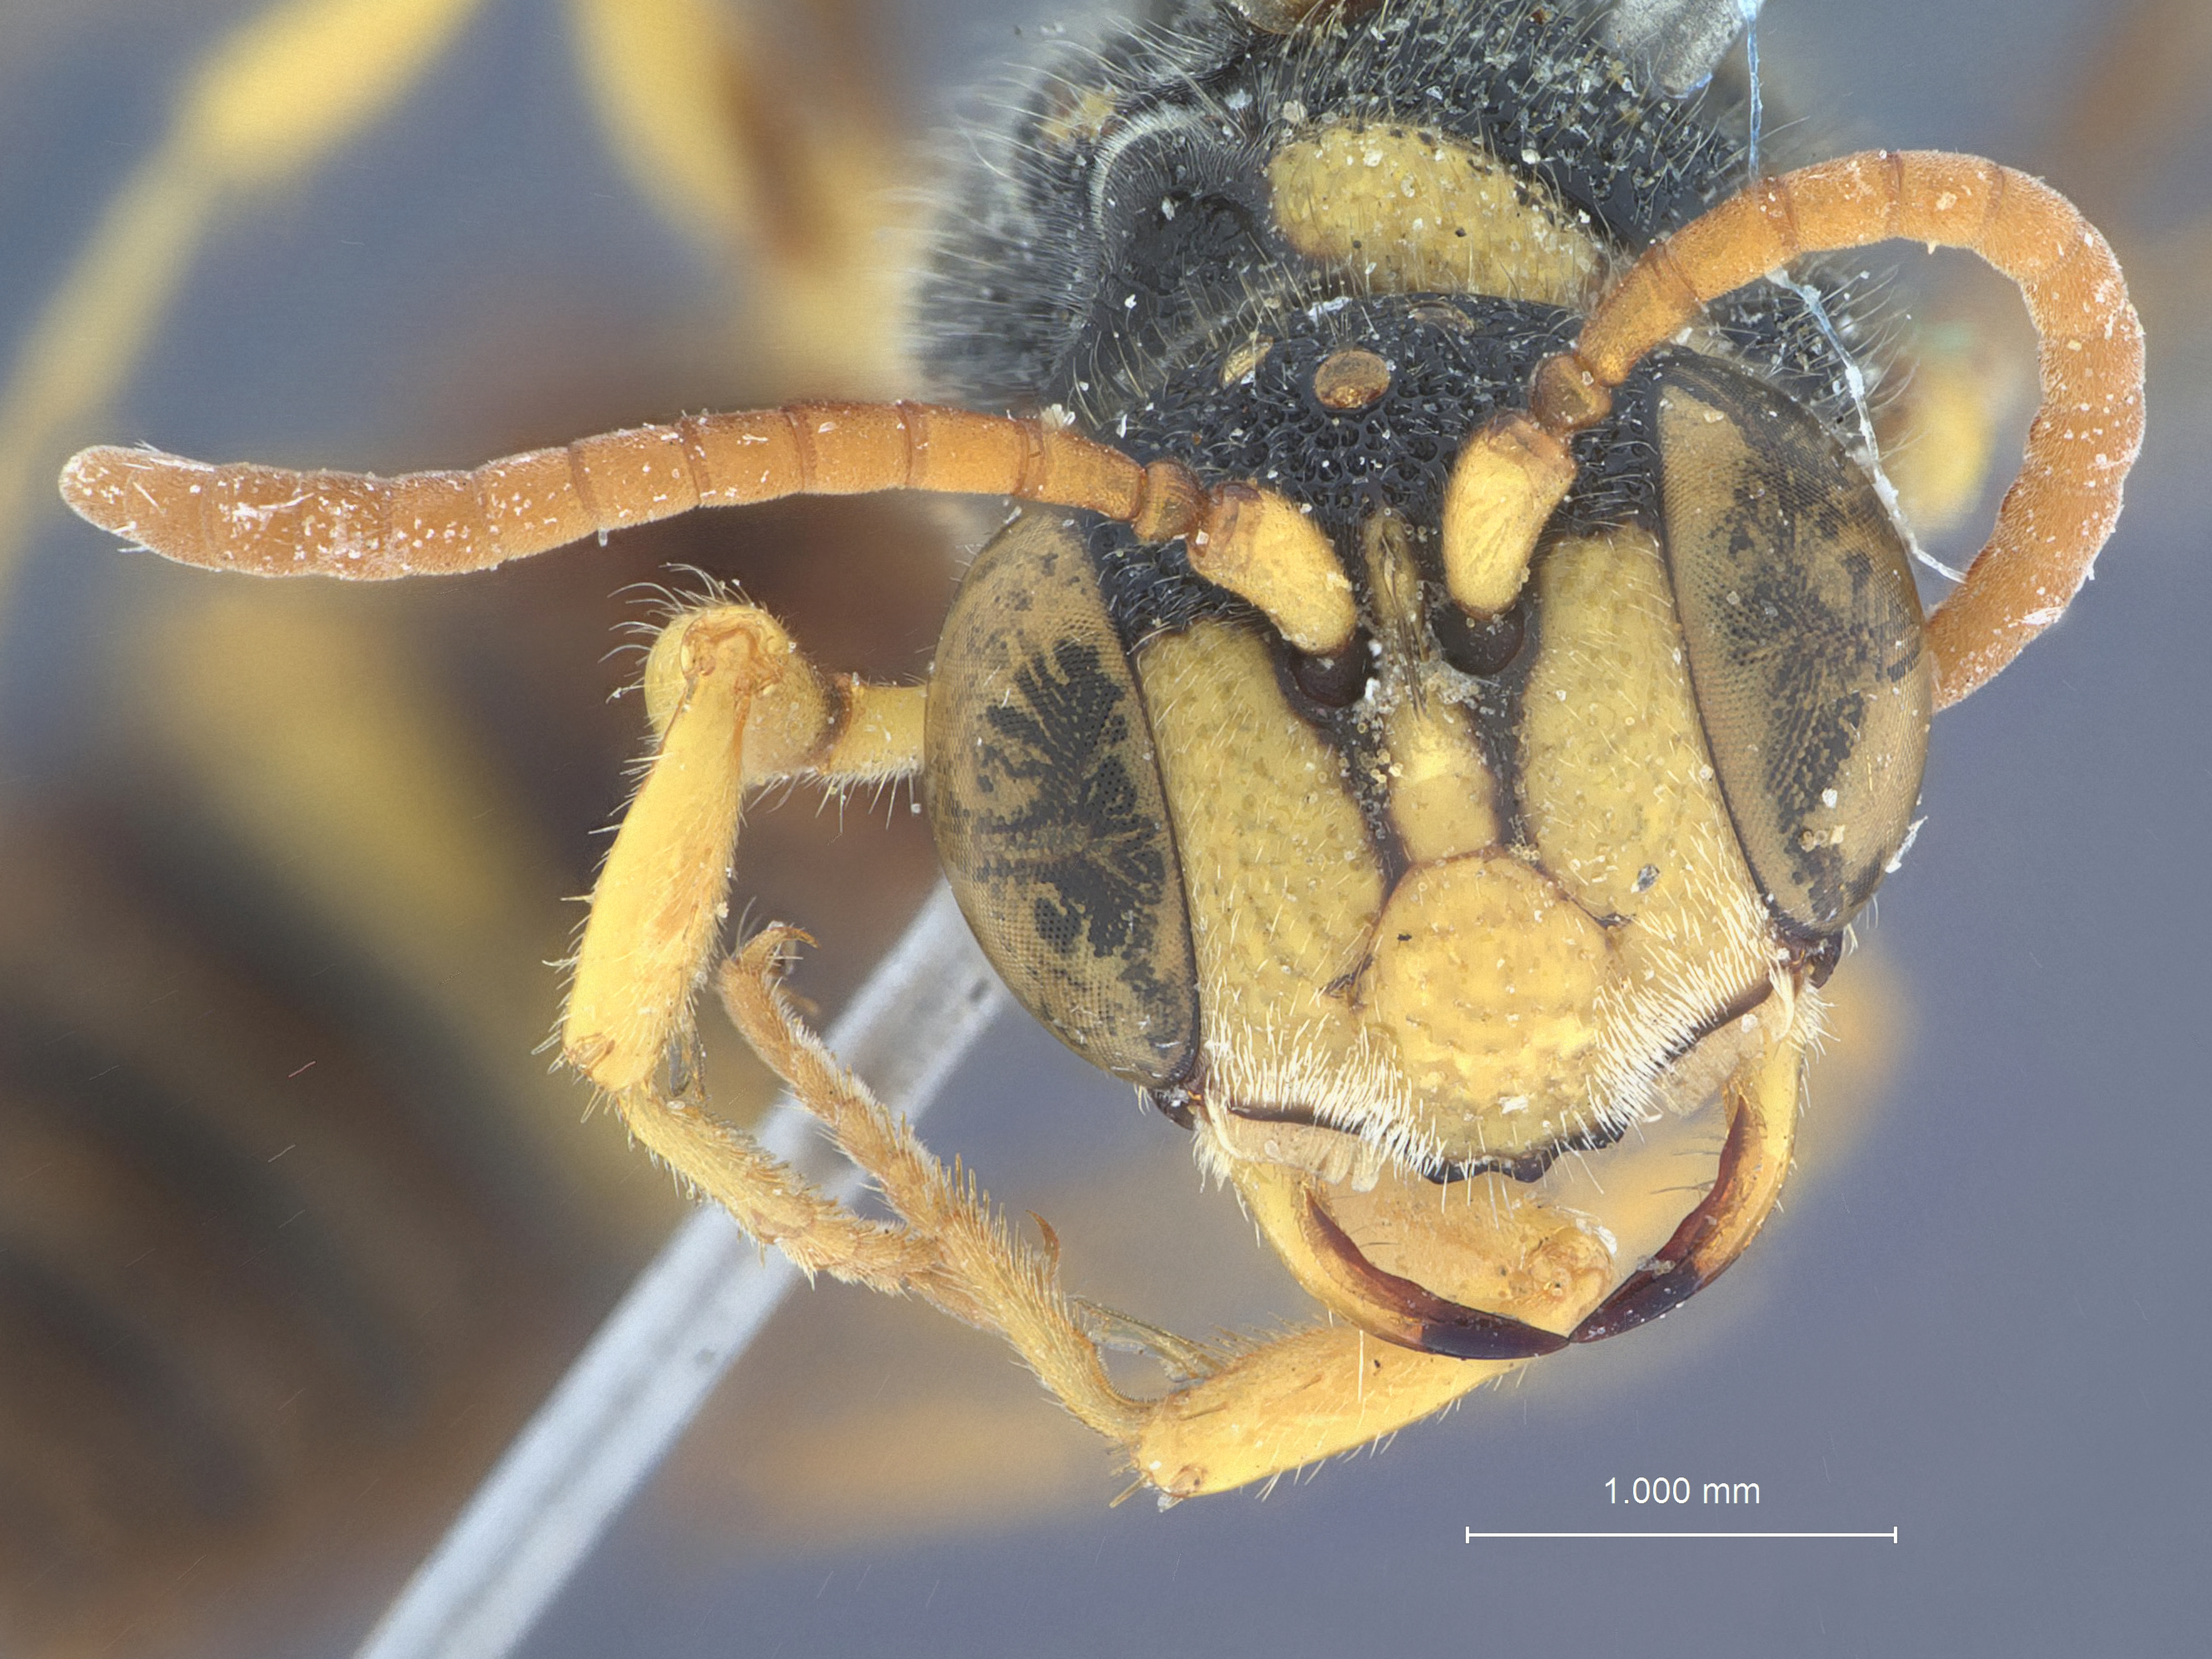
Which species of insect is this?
Cerceris varia
